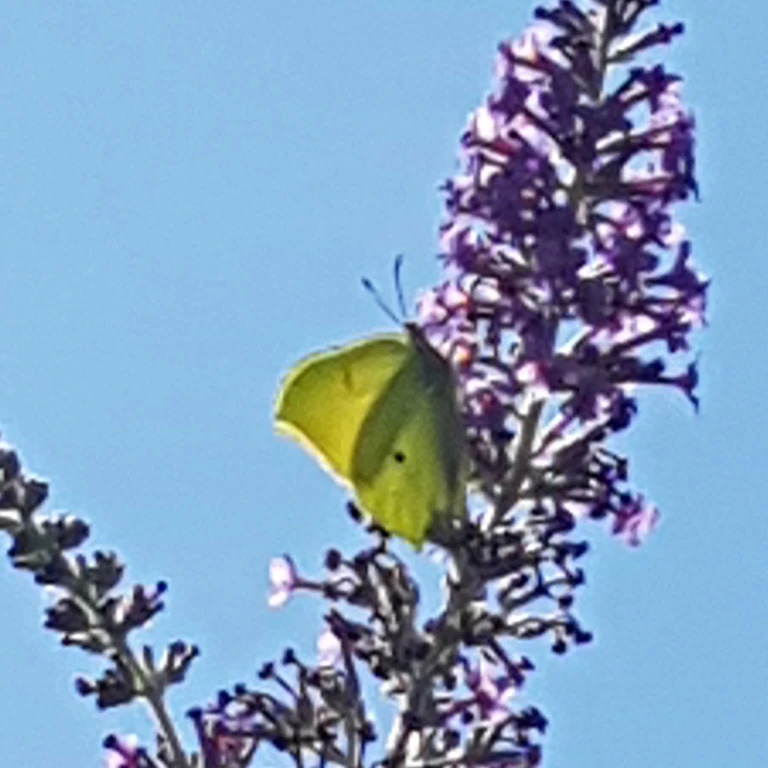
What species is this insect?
Gonepteryx rhamni
